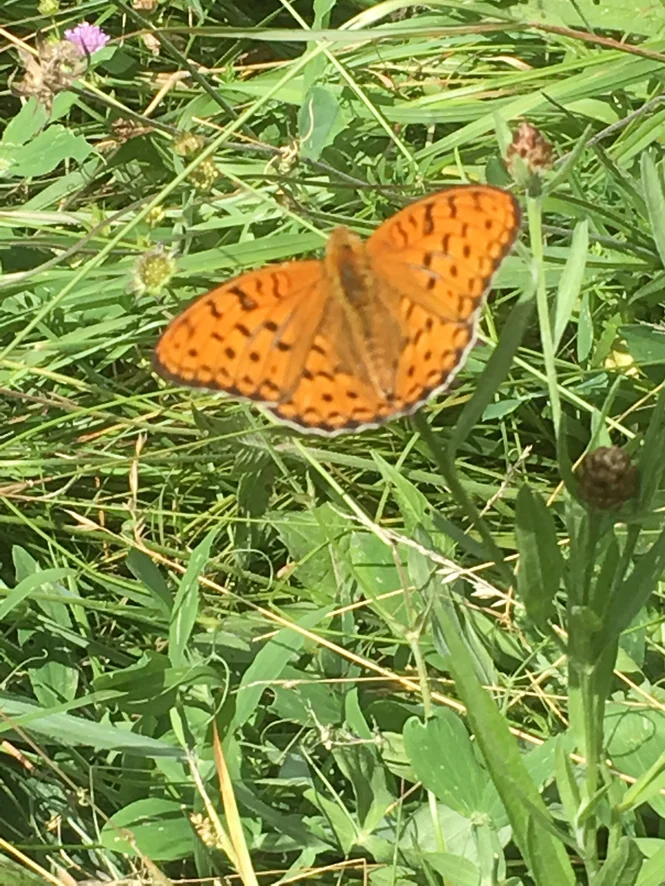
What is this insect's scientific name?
Fabriciana adippe
